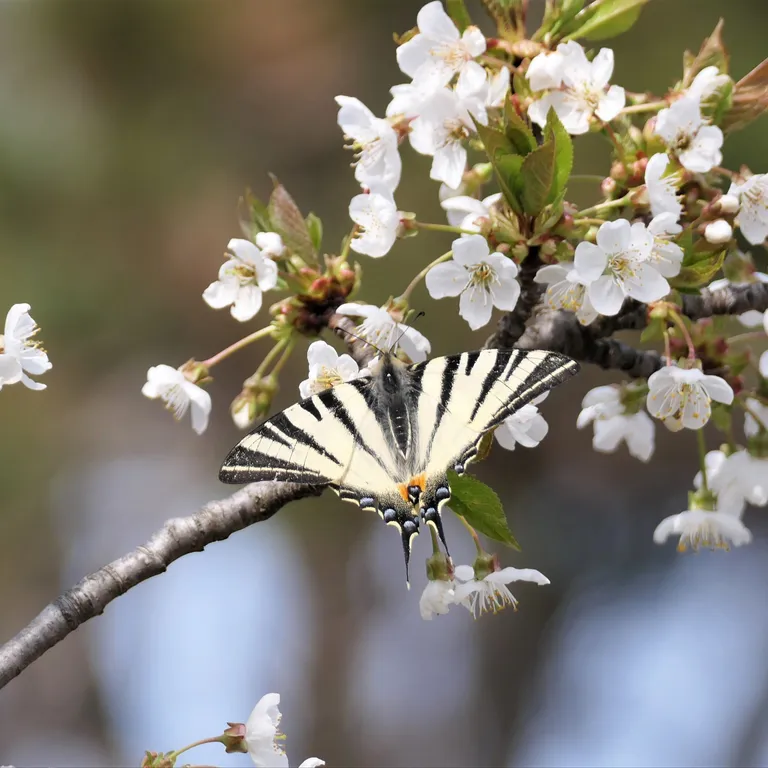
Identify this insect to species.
Iphiclides podalirius
